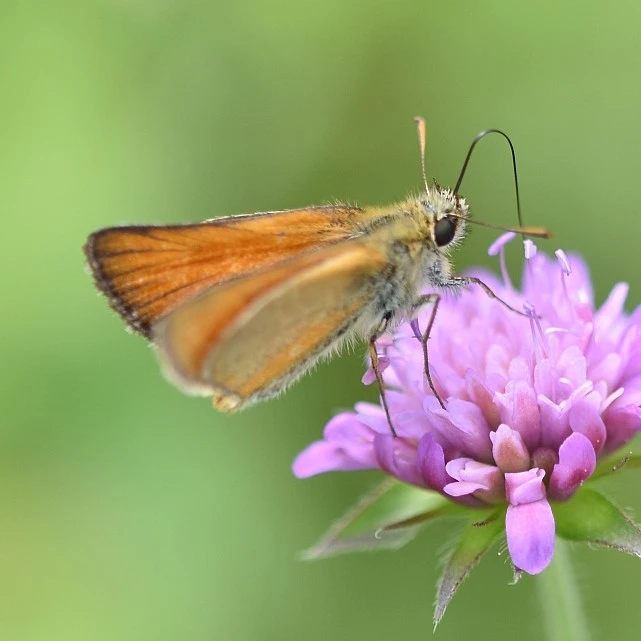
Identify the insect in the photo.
Thymelicus sylvestris
